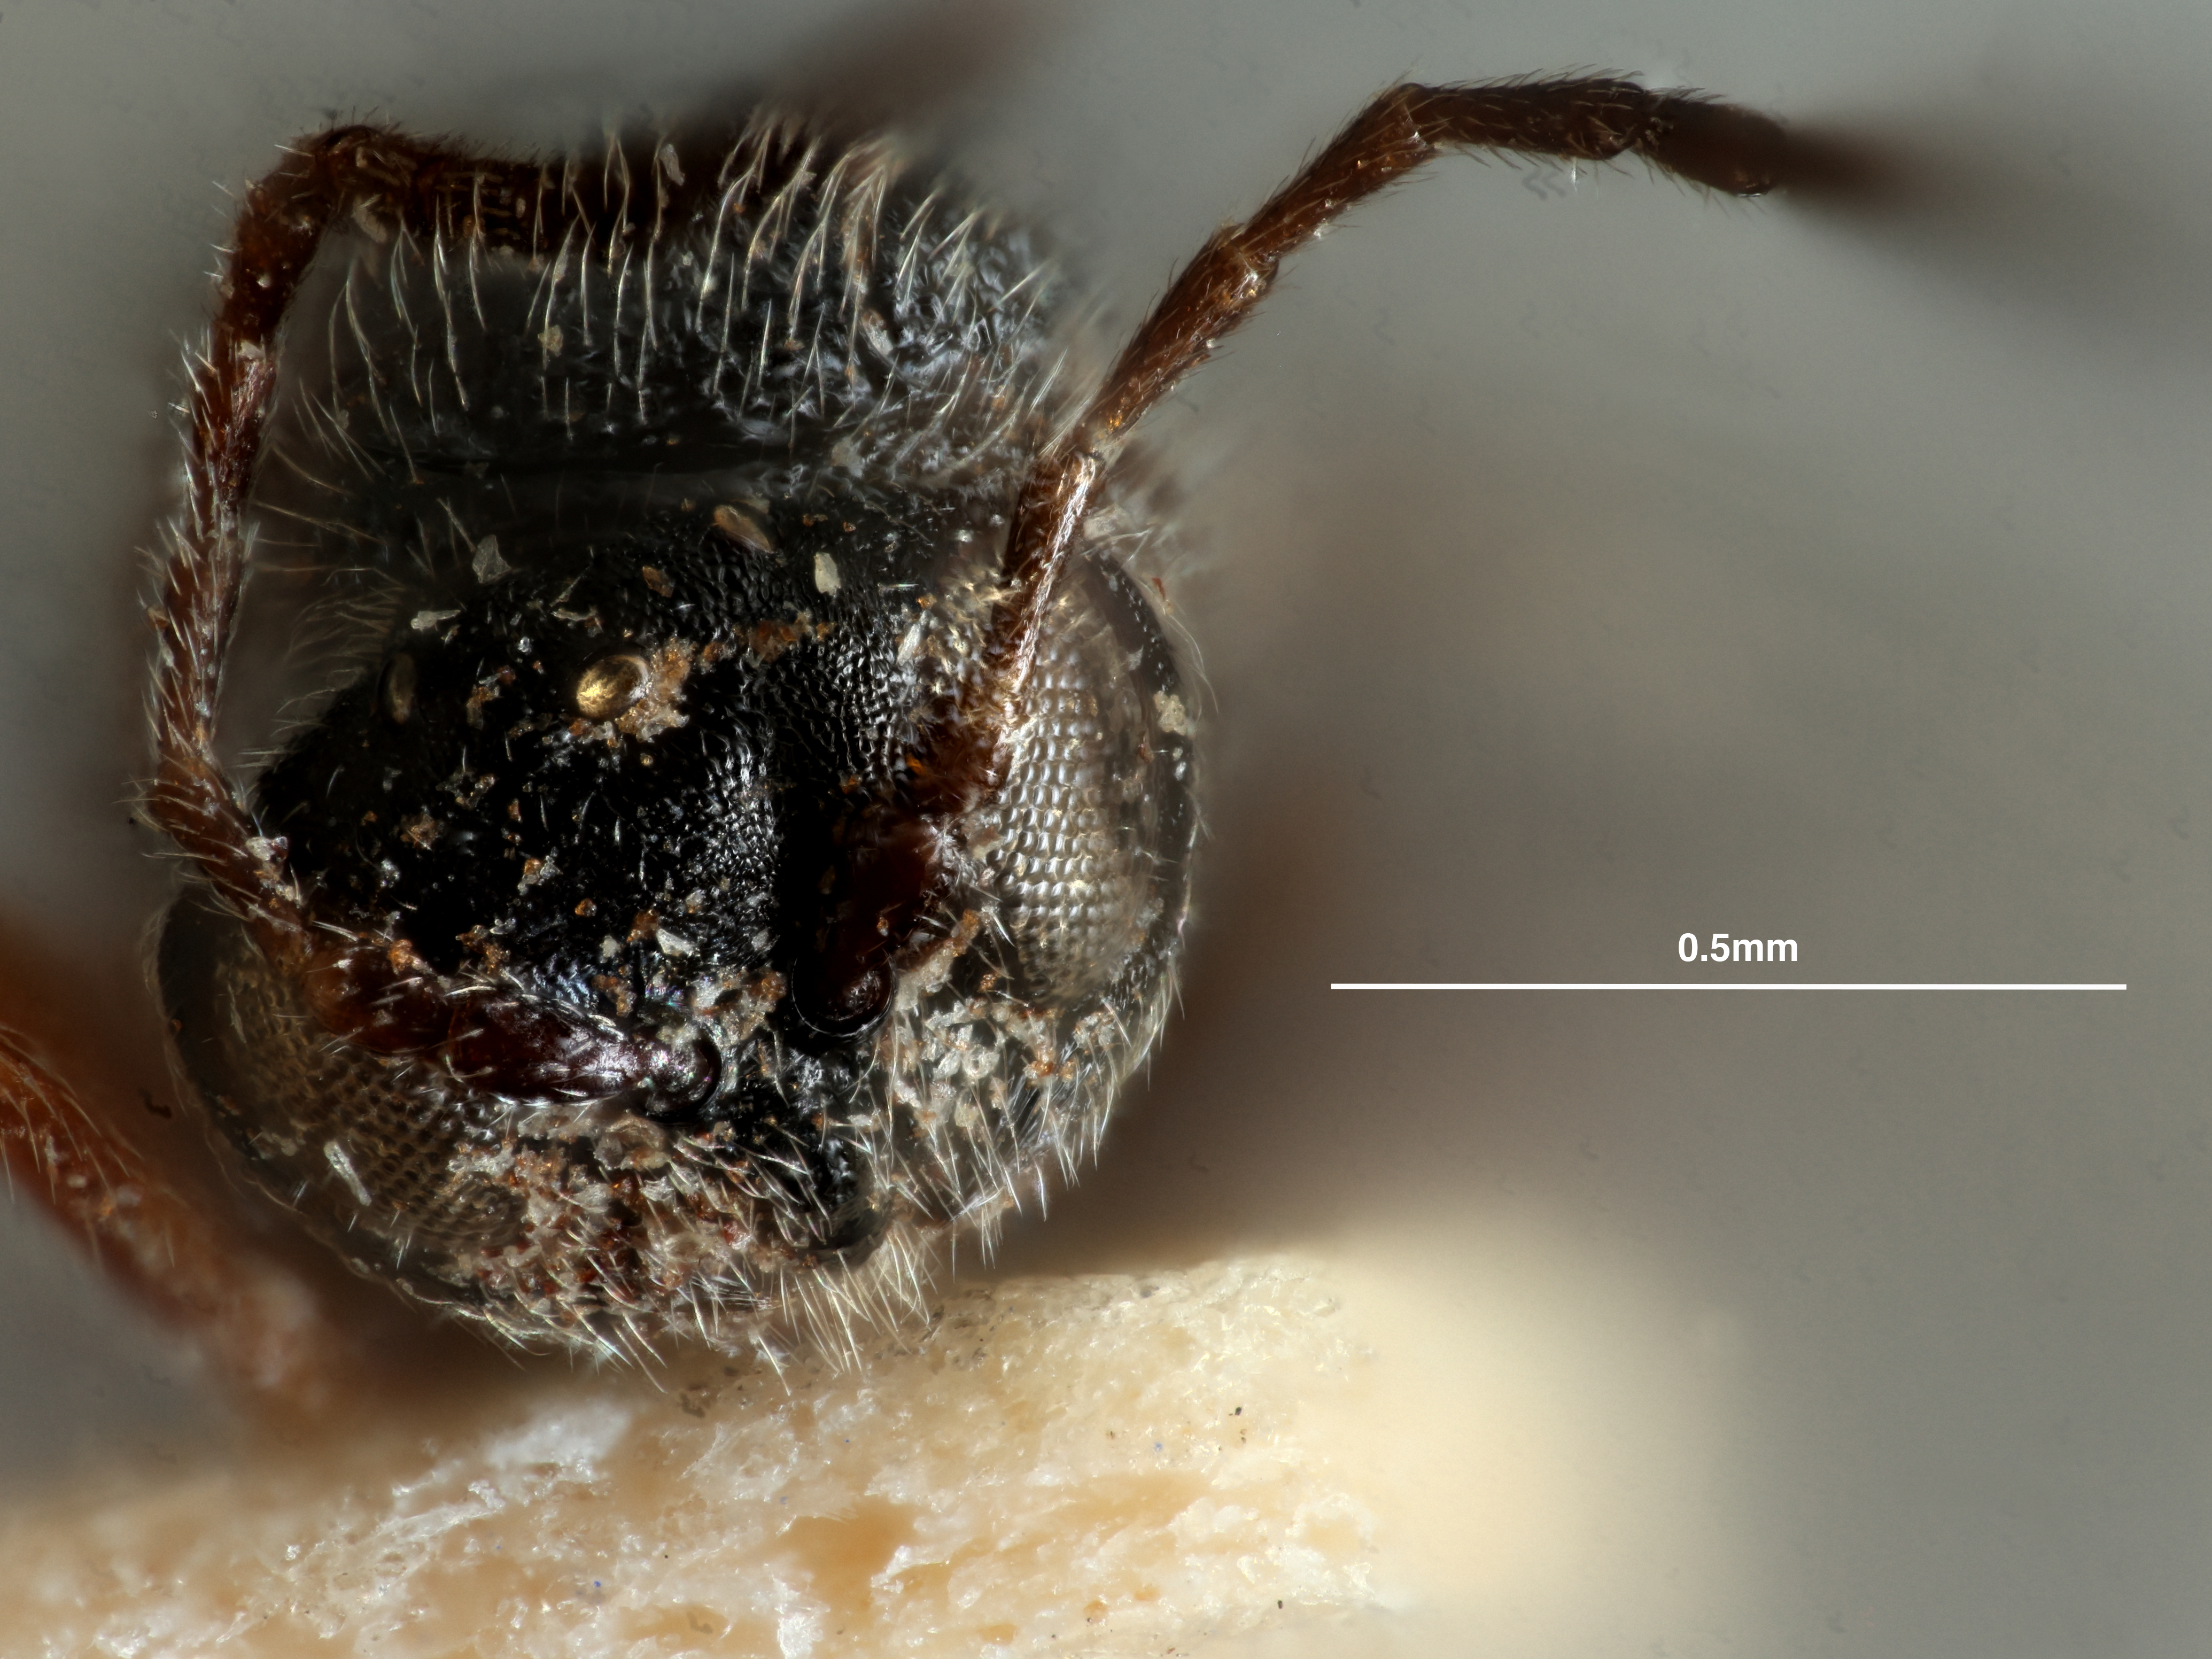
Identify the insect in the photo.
Andricus coortus
